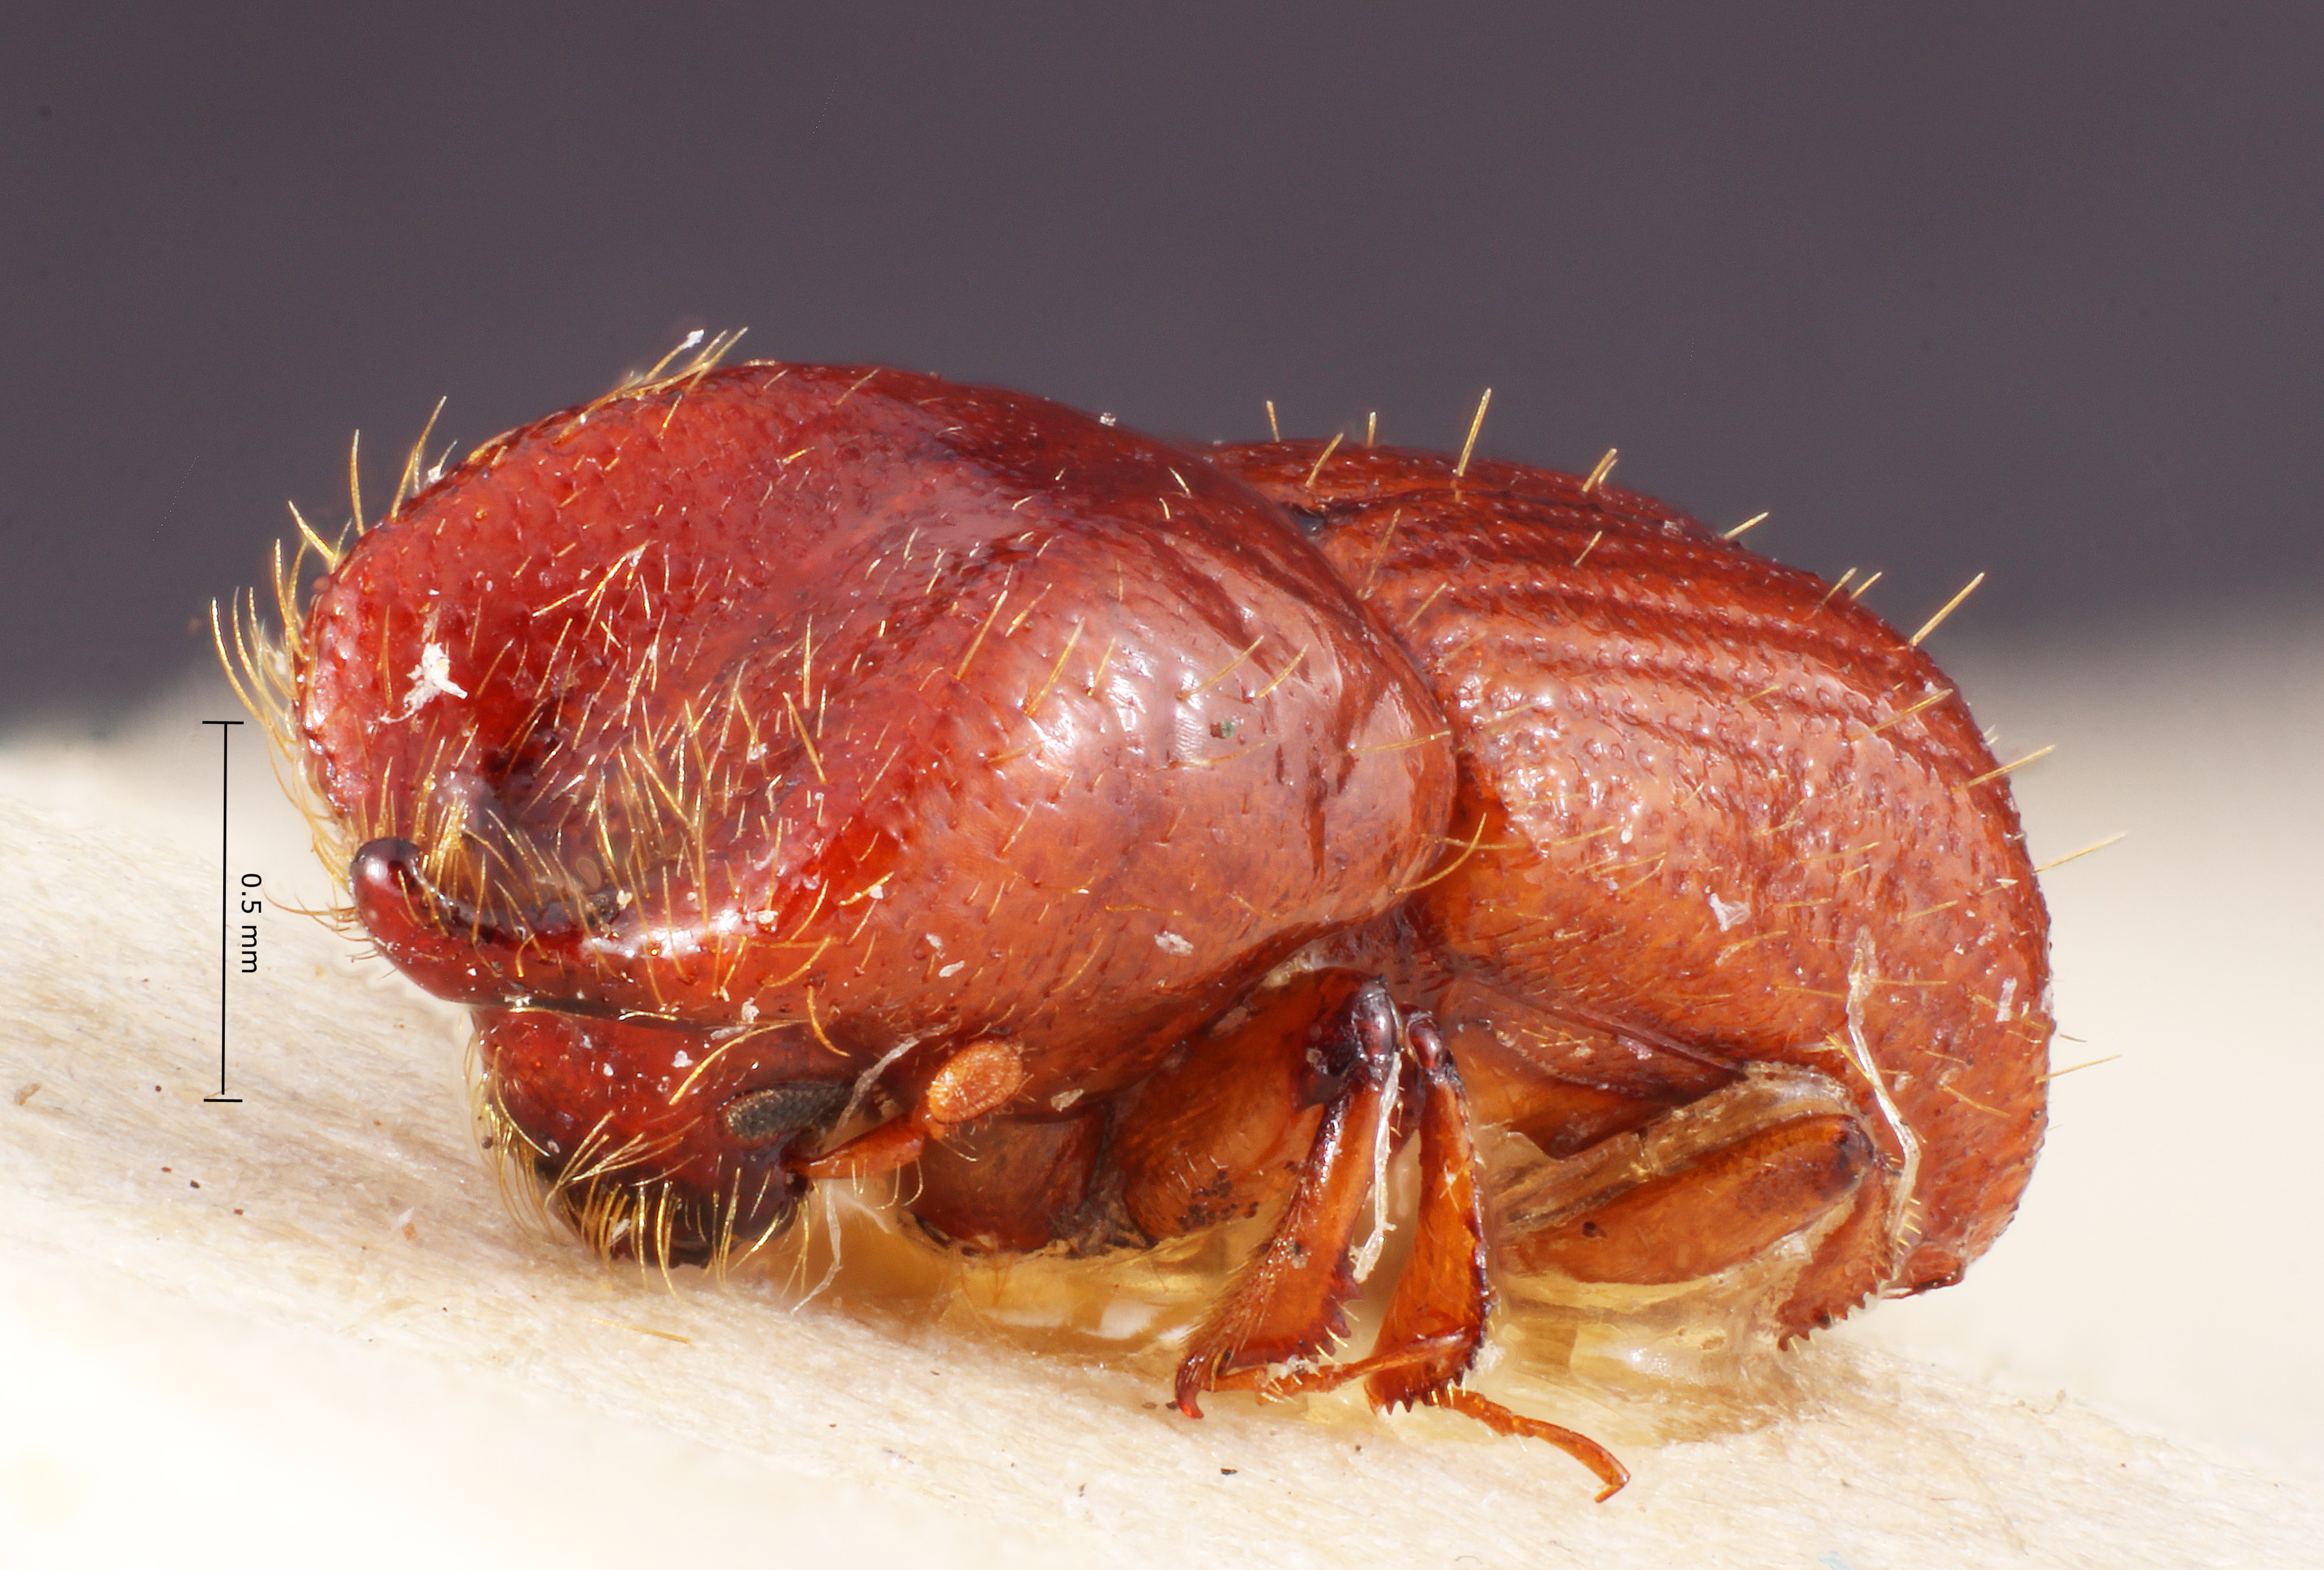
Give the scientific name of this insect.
Xyleborus novagranadensis
